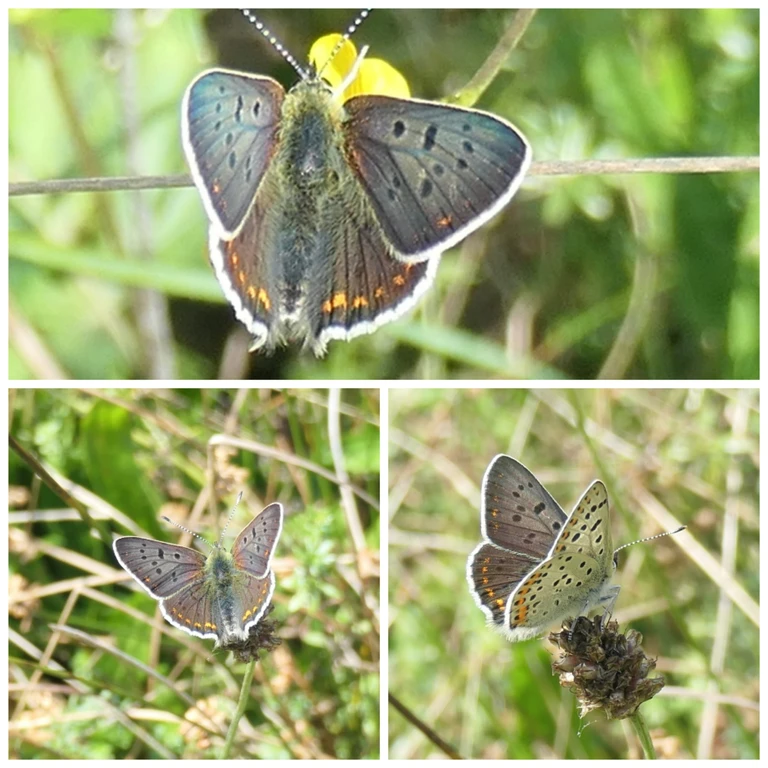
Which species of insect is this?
Lycaena tityrus (also Loweia tityrus)
